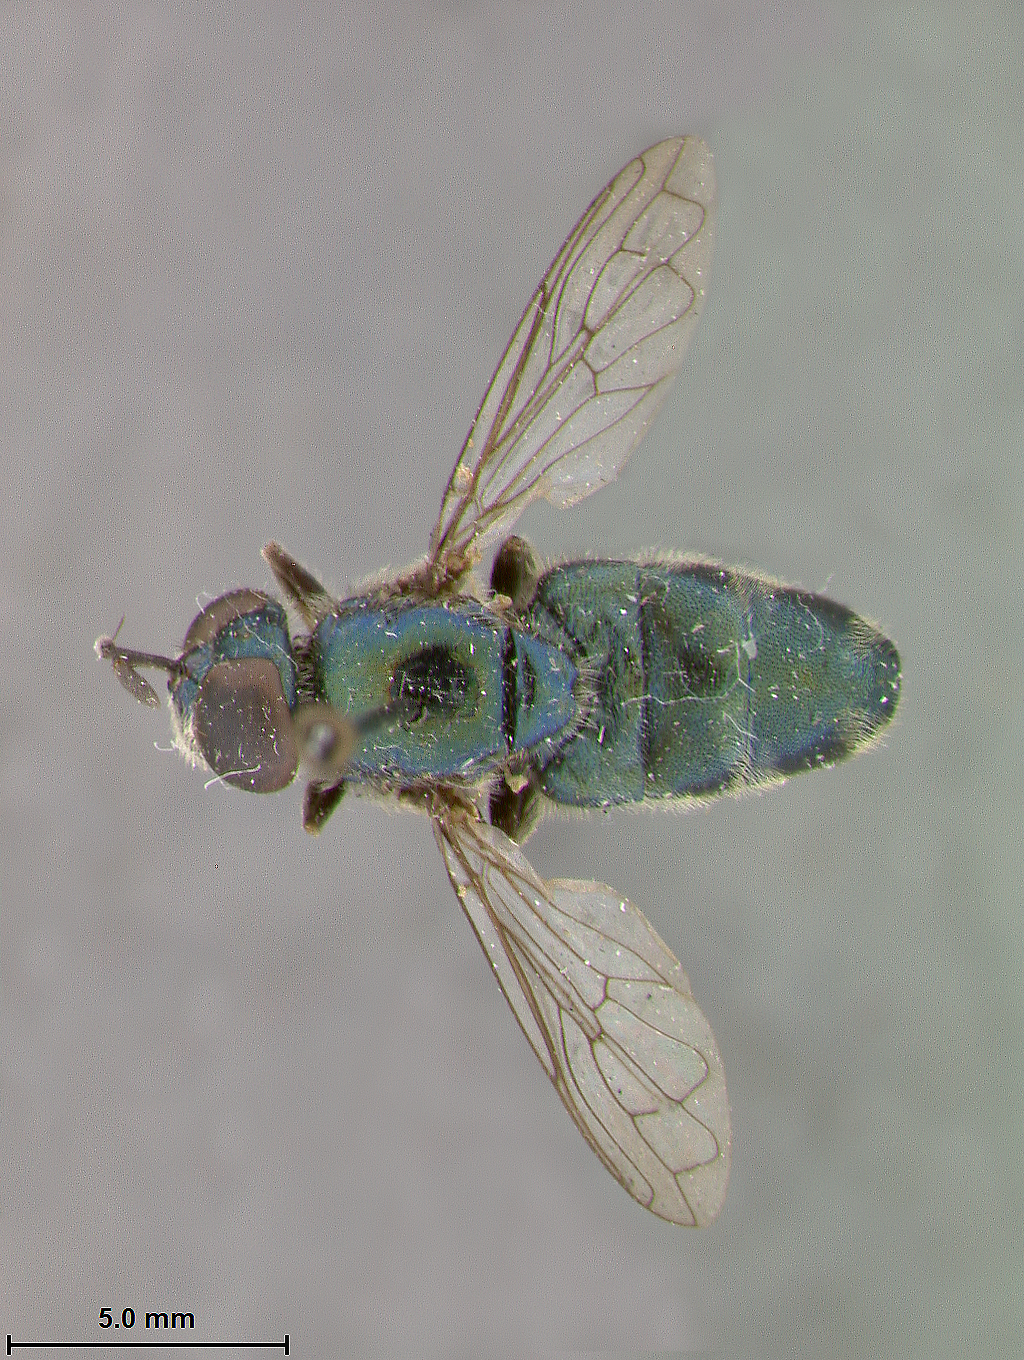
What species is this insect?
Microdon craigheadii
